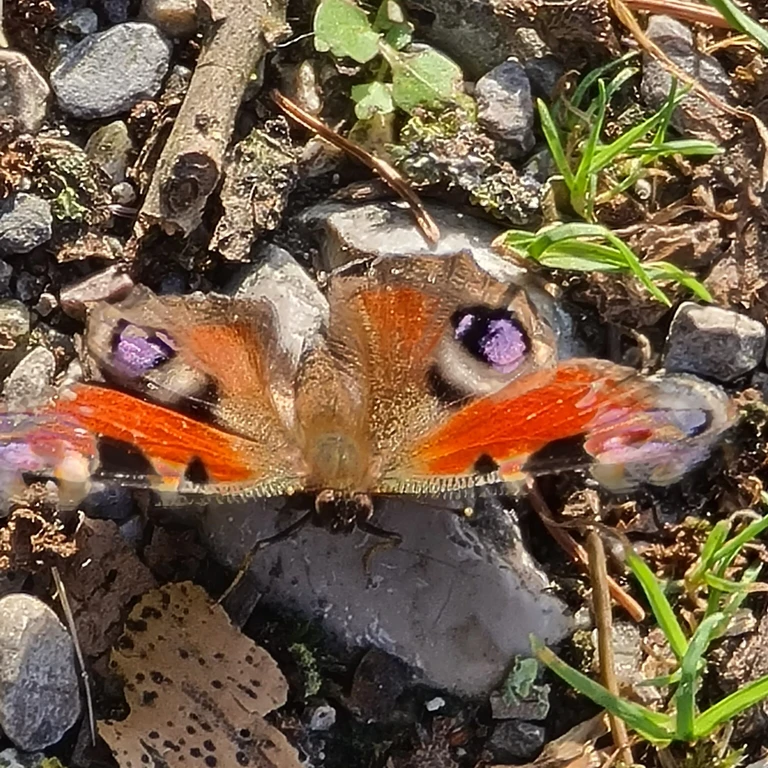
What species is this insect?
Aglais io
